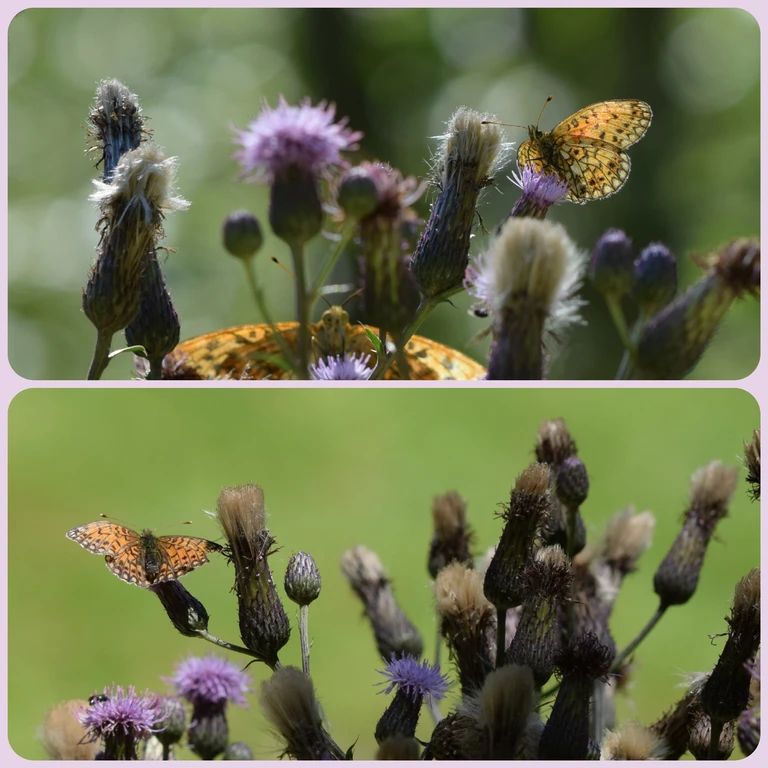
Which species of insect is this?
Boloria selene
